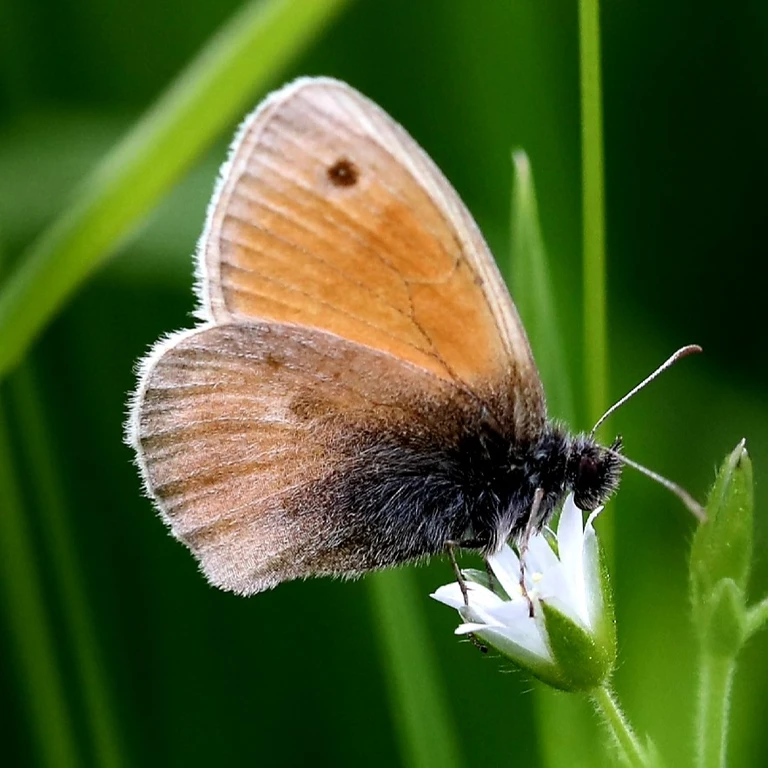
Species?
Coenonympha pamphilus
